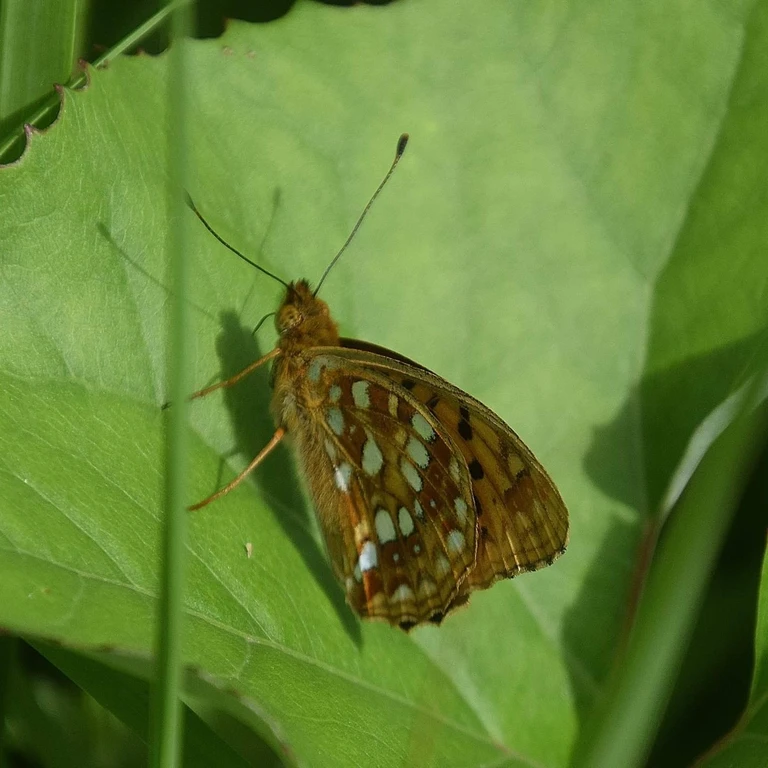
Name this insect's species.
Fabriciana adippe
